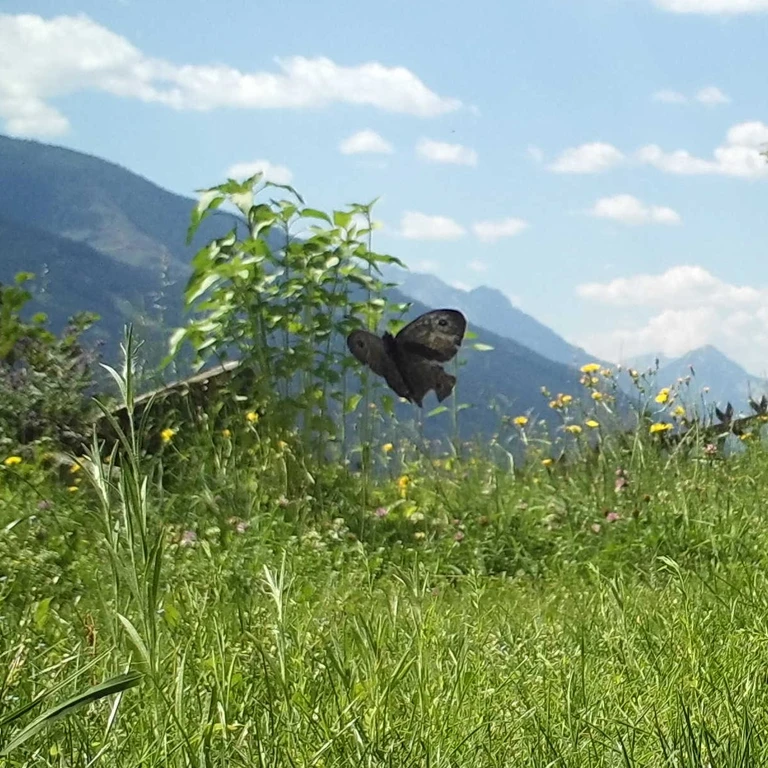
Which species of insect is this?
Maniola jurtina
